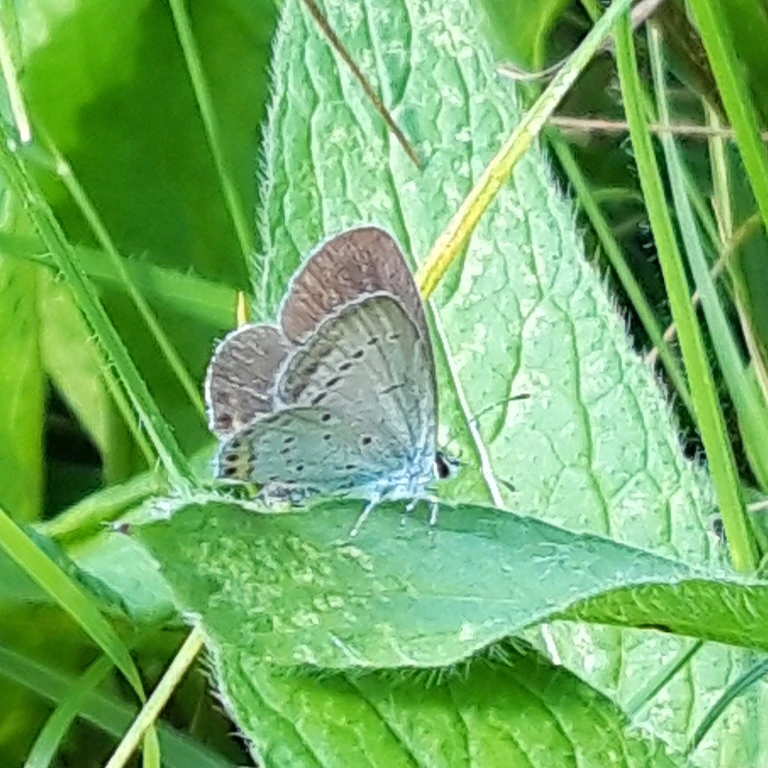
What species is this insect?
Cupido argiades (also Elkalyce argiades)
